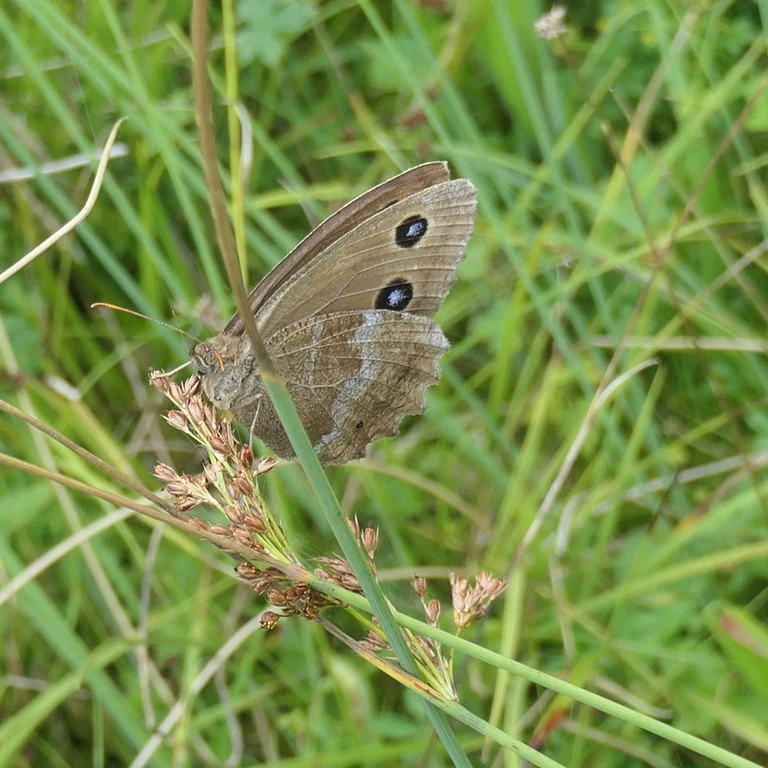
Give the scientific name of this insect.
Minois dryas
